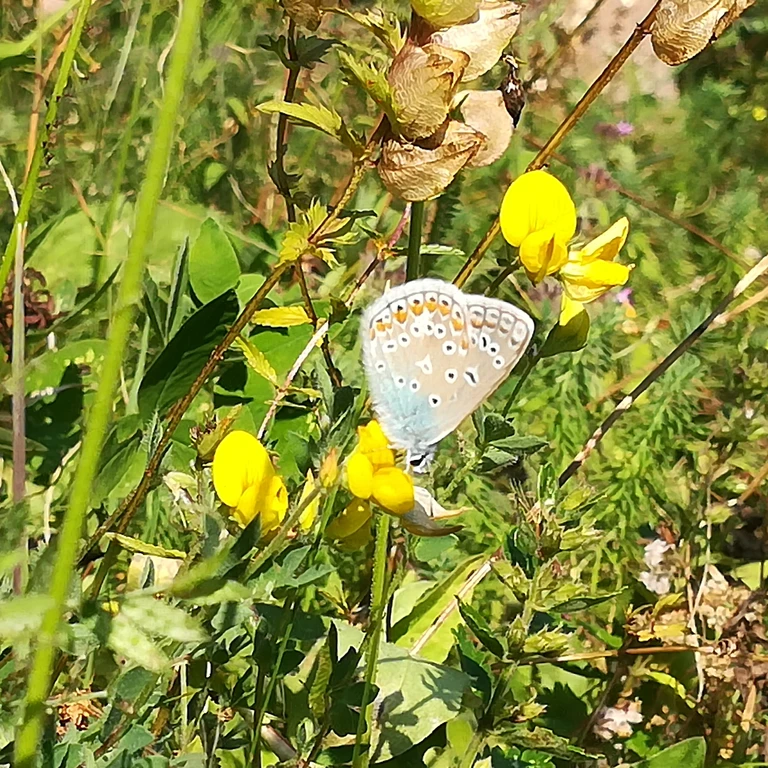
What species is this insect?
Polyommatus icarus
